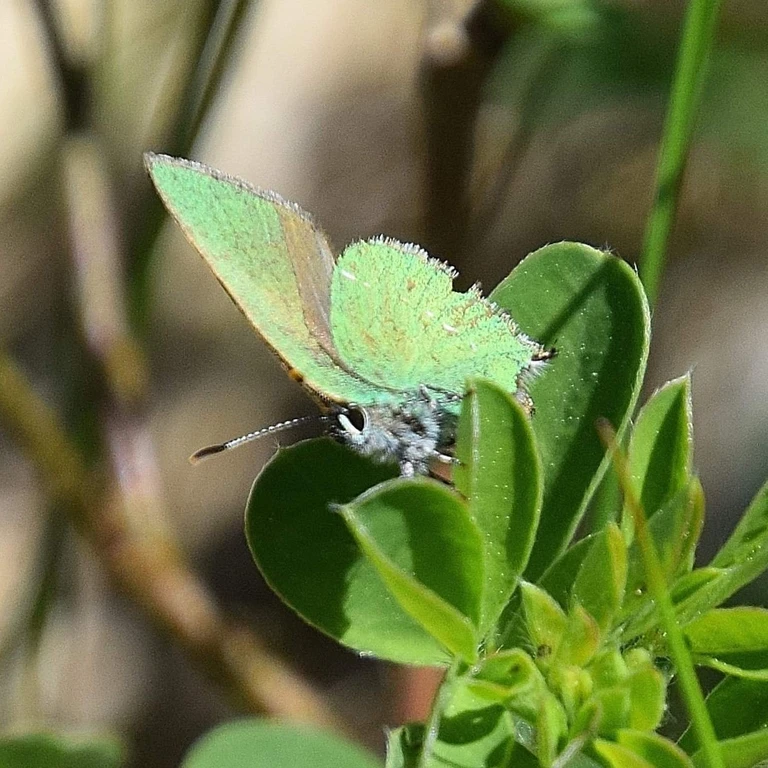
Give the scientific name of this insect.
Callophrys rubi
